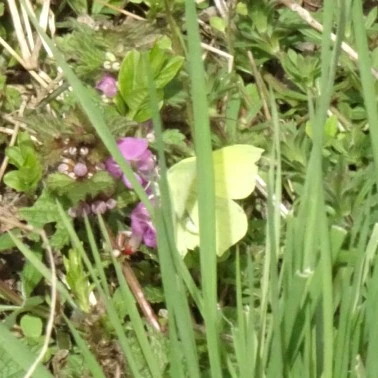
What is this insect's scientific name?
Gonepteryx rhamni
